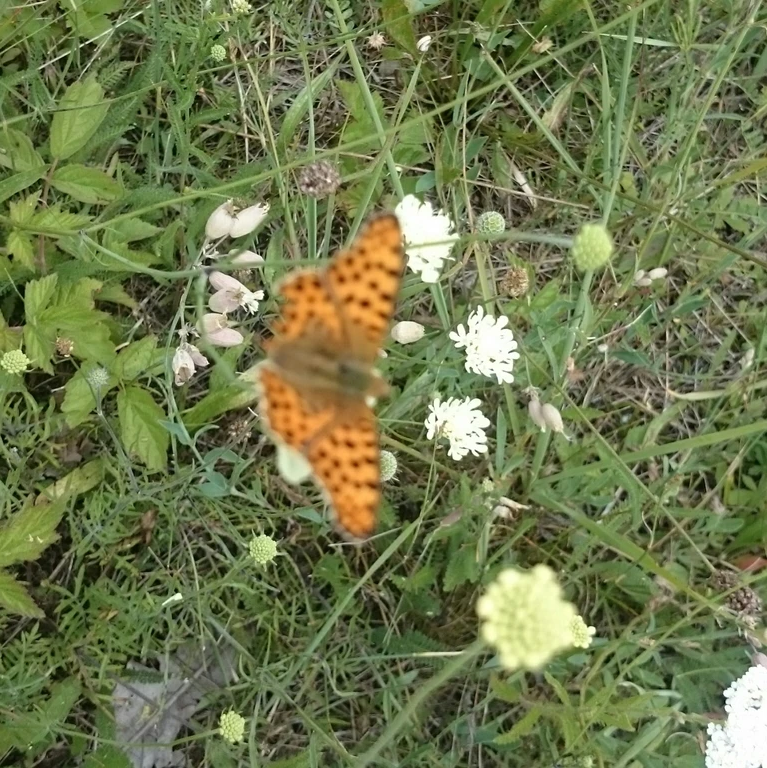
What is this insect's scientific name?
Issoria lathonia
